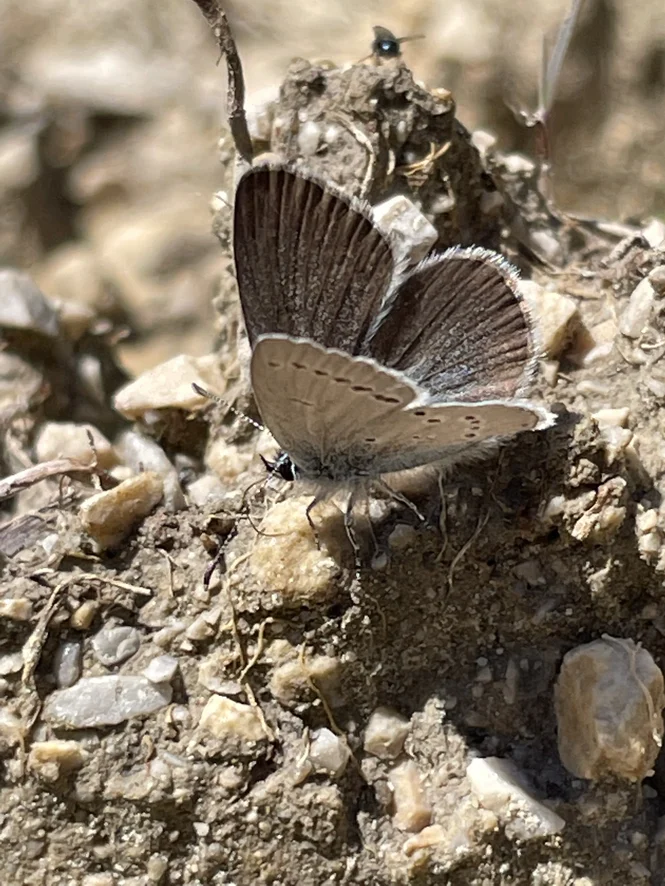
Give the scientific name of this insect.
Cupido minimus
